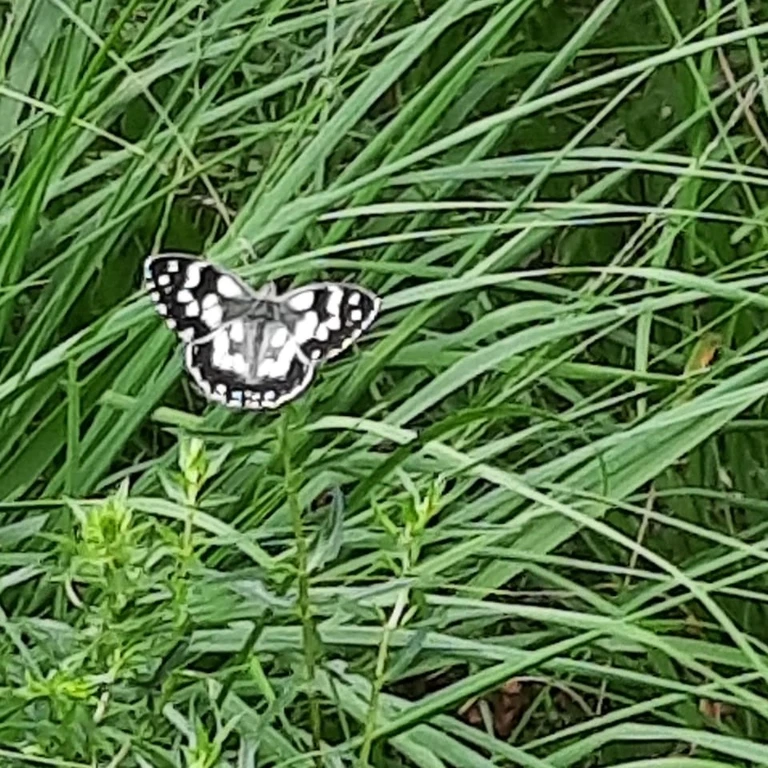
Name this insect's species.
Melanargia galathea
